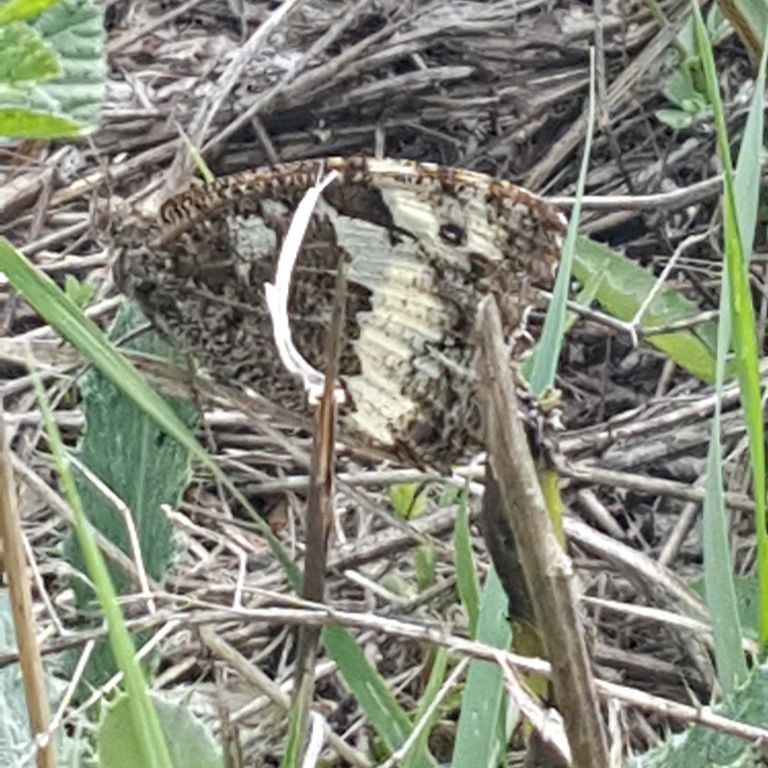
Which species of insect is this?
Brintesia circe
